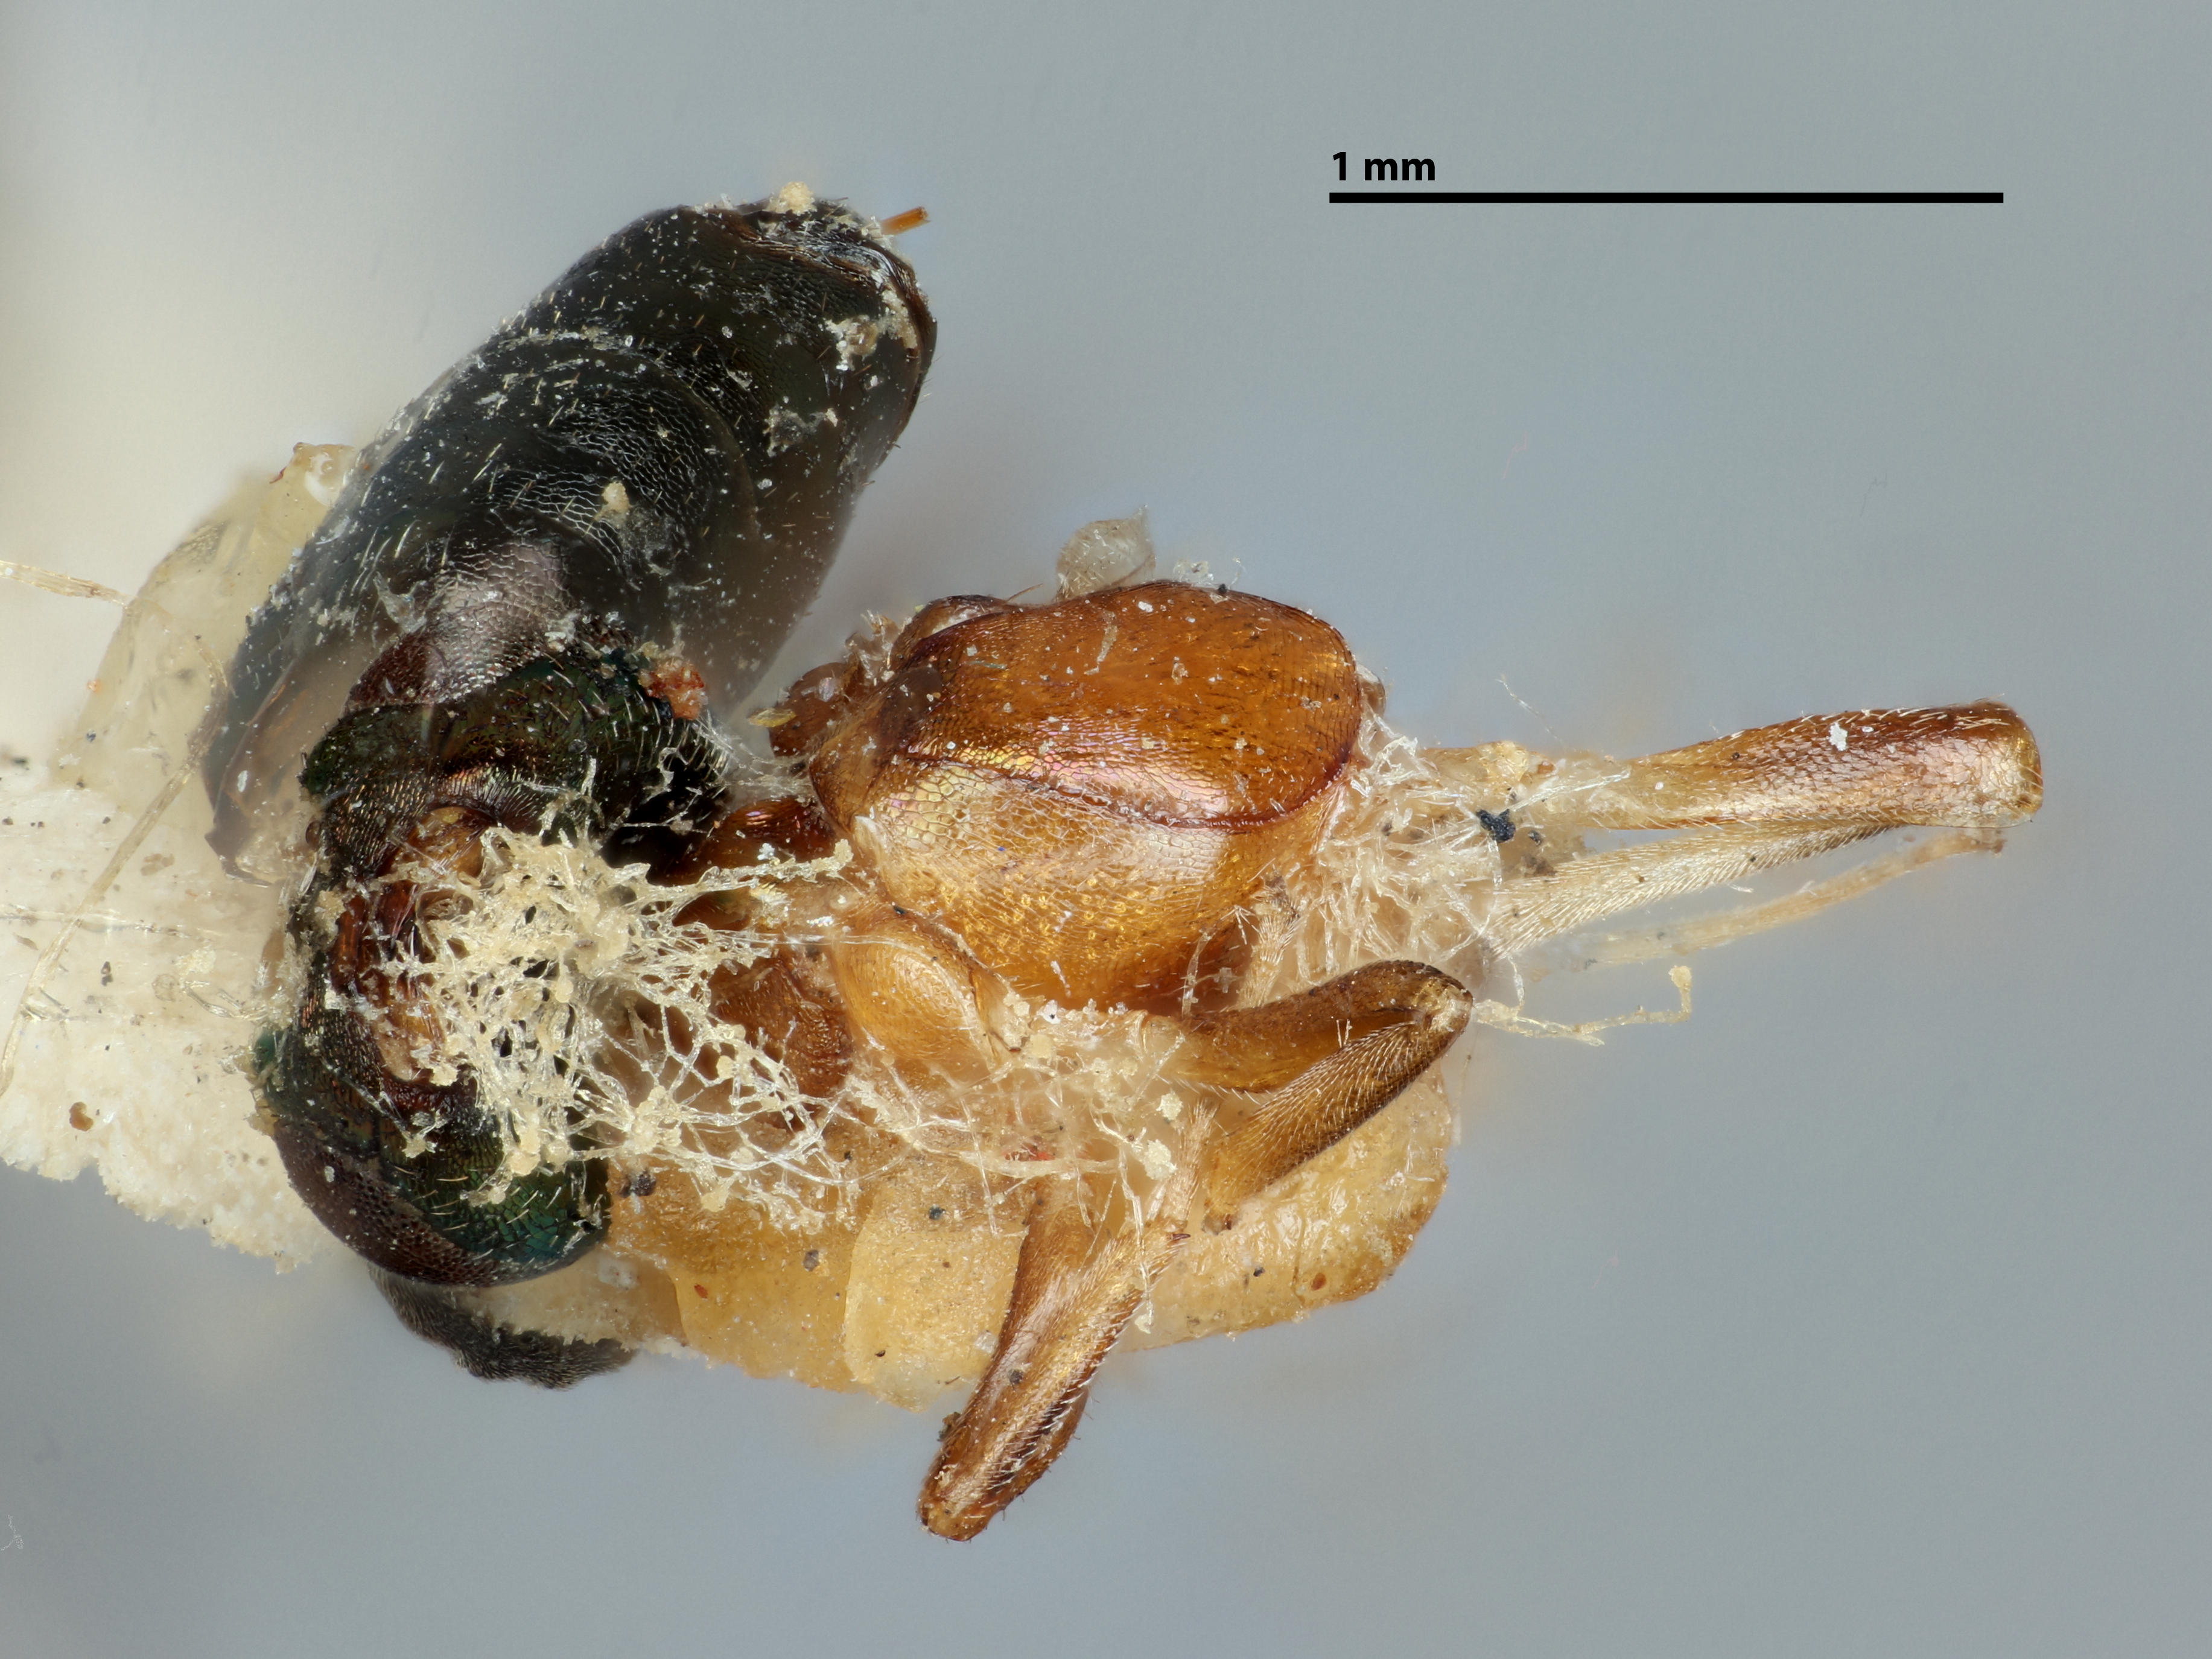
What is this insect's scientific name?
Eupelmus dryorhizoxeni
